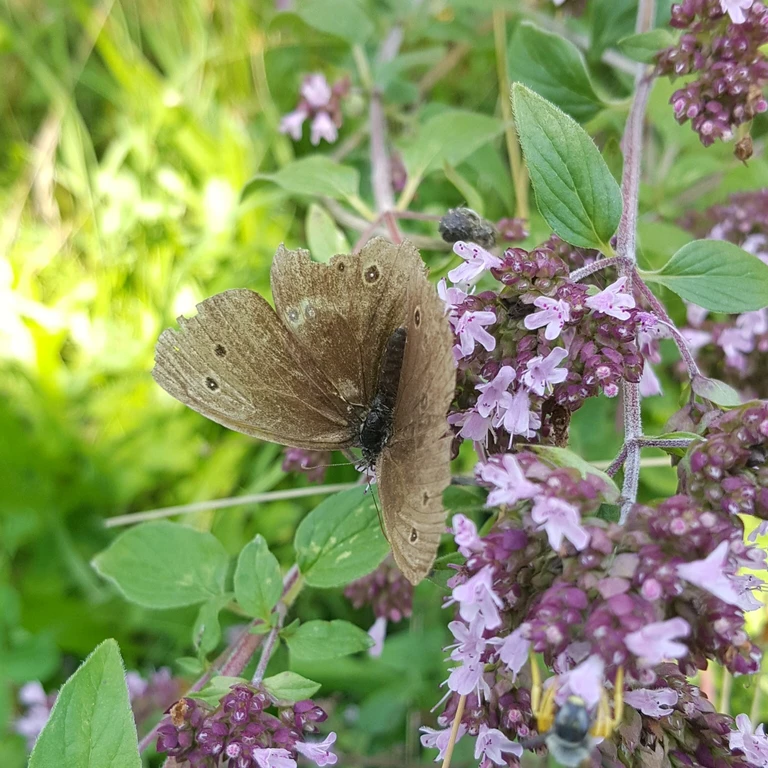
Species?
Aphantopus hyperantus
